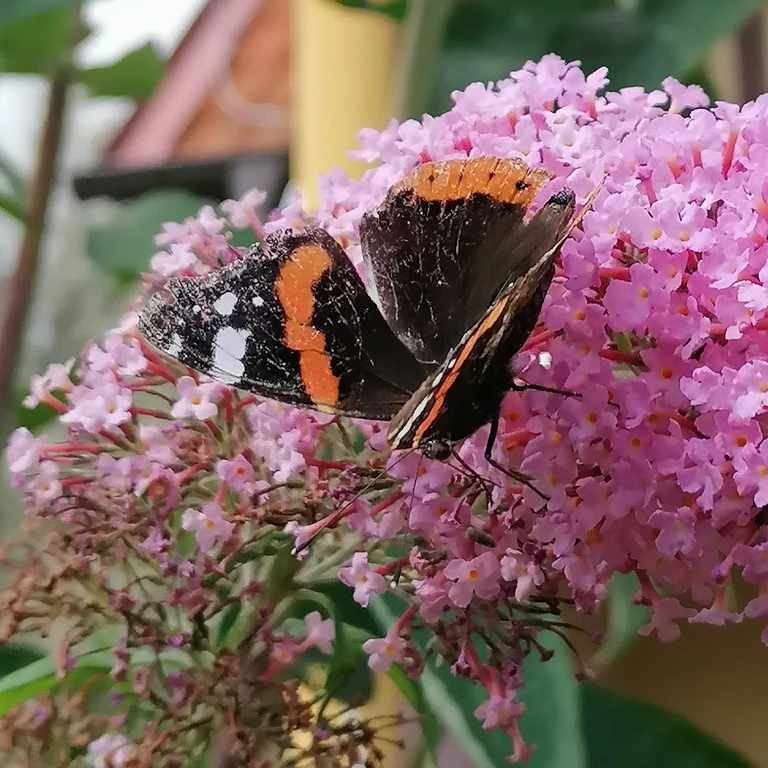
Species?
Vanessa atalanta
